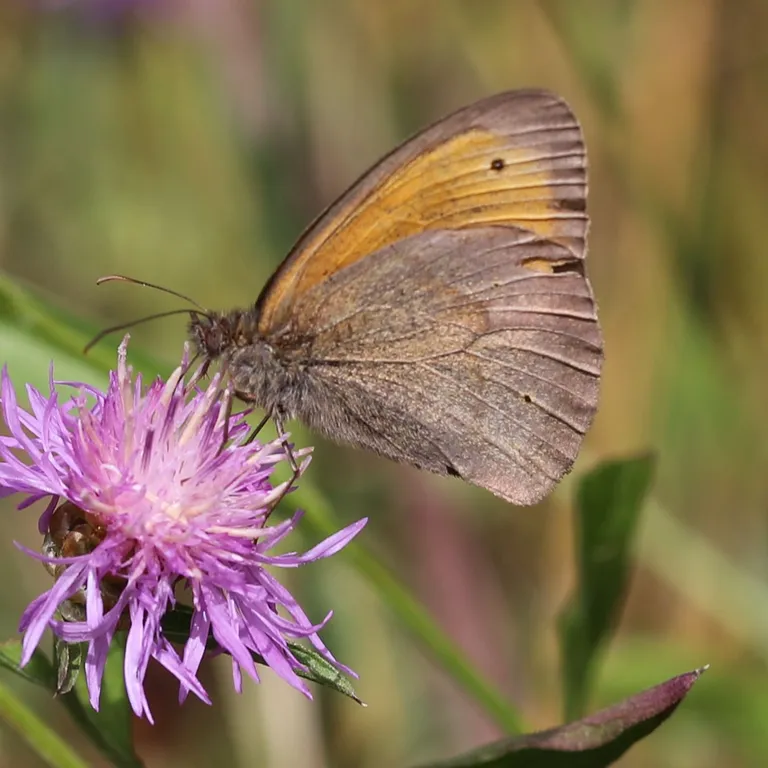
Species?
Maniola jurtina
